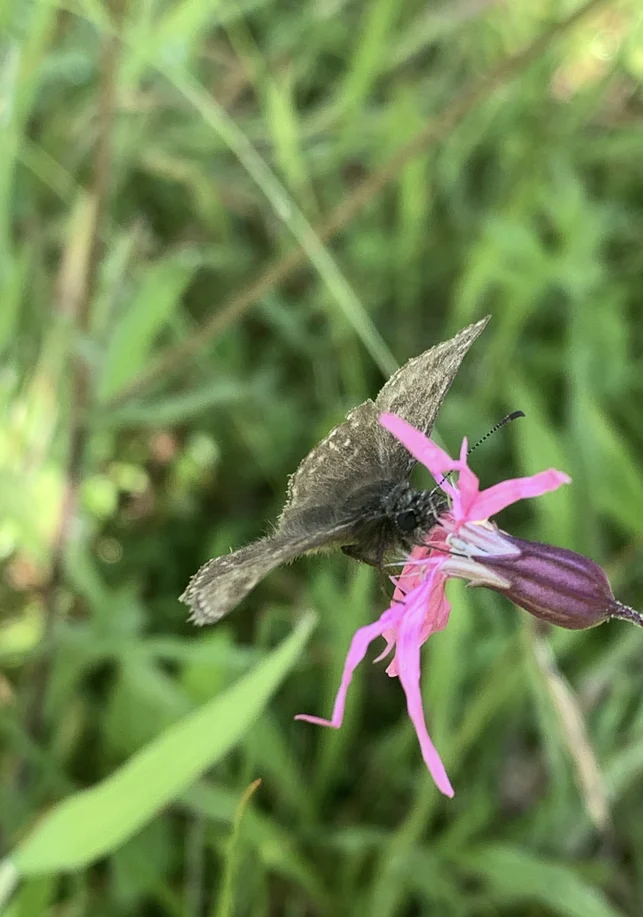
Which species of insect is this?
Erynnis tages
